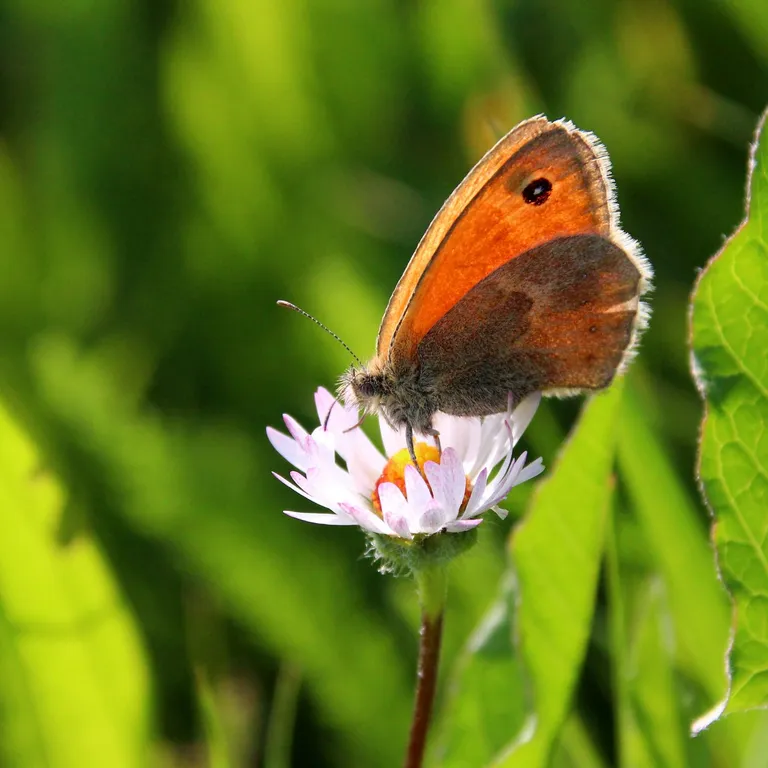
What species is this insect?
Coenonympha pamphilus
